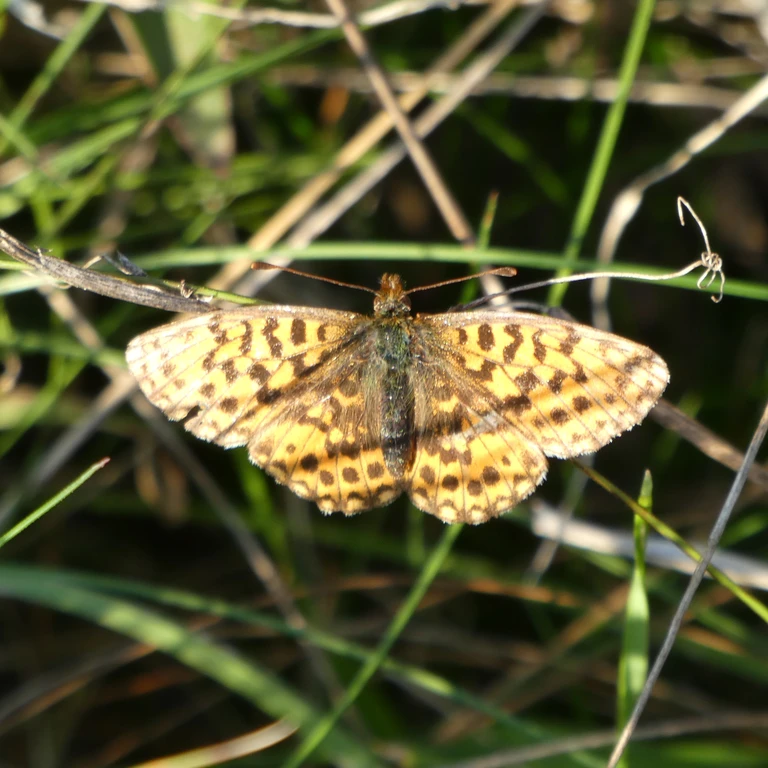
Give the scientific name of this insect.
Boloria dia
